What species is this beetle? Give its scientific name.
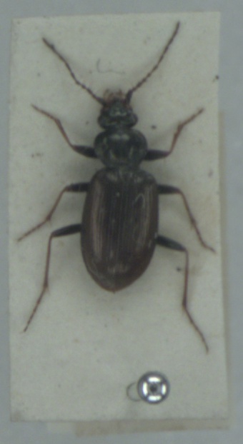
Loricera pilicornis
